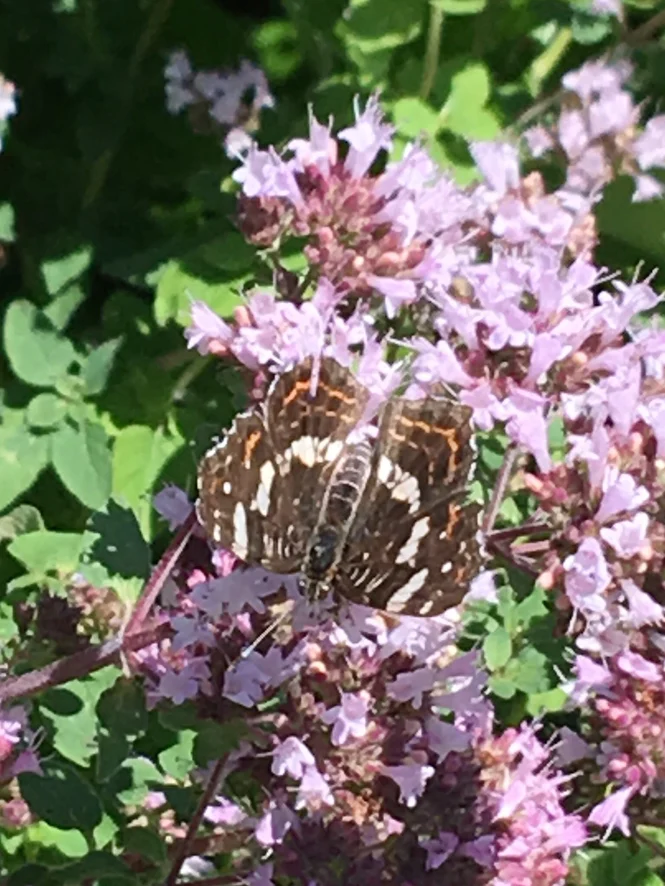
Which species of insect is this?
Araschnia levana
